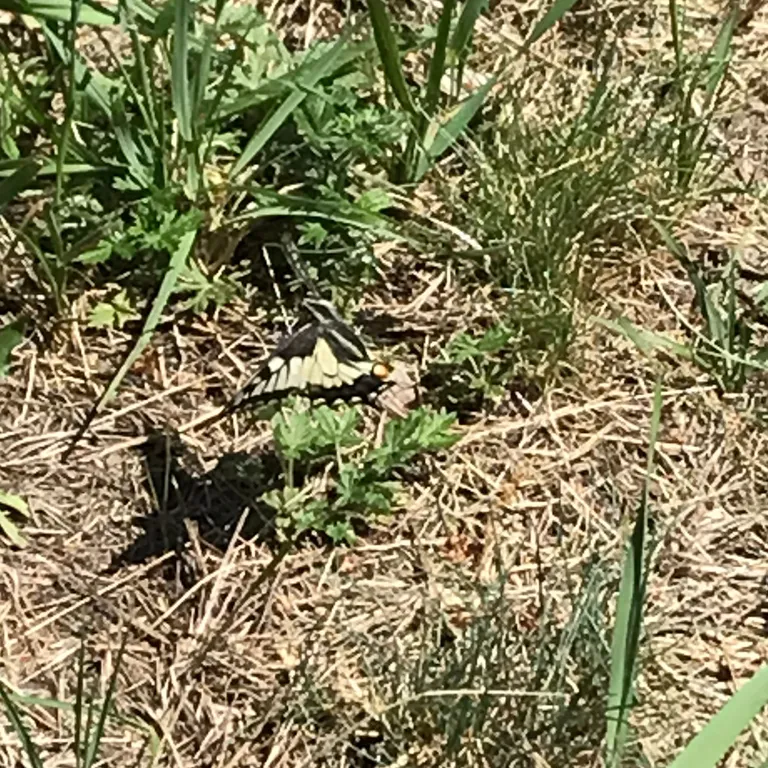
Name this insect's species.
Papilio machaon
